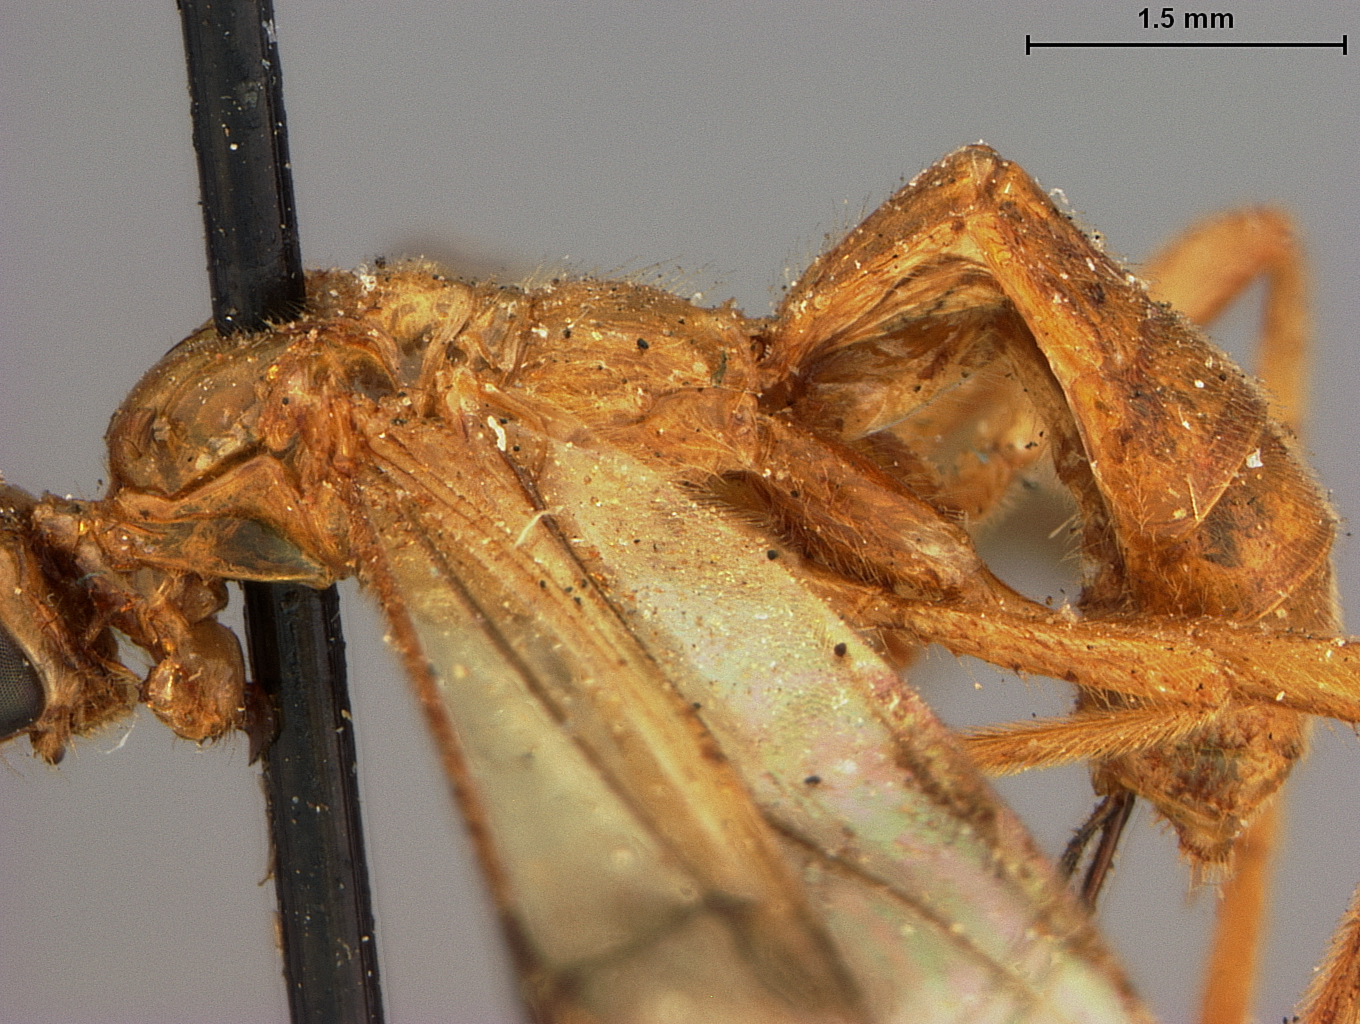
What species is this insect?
Curriea fasciapennis
